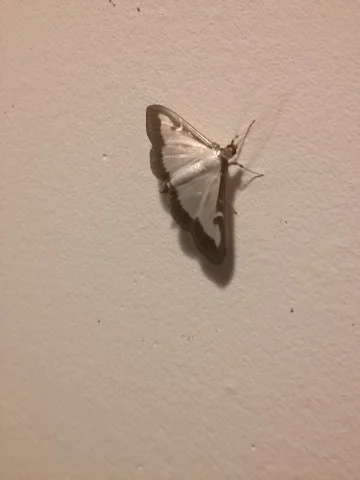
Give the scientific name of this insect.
Cydalima perspectalis
